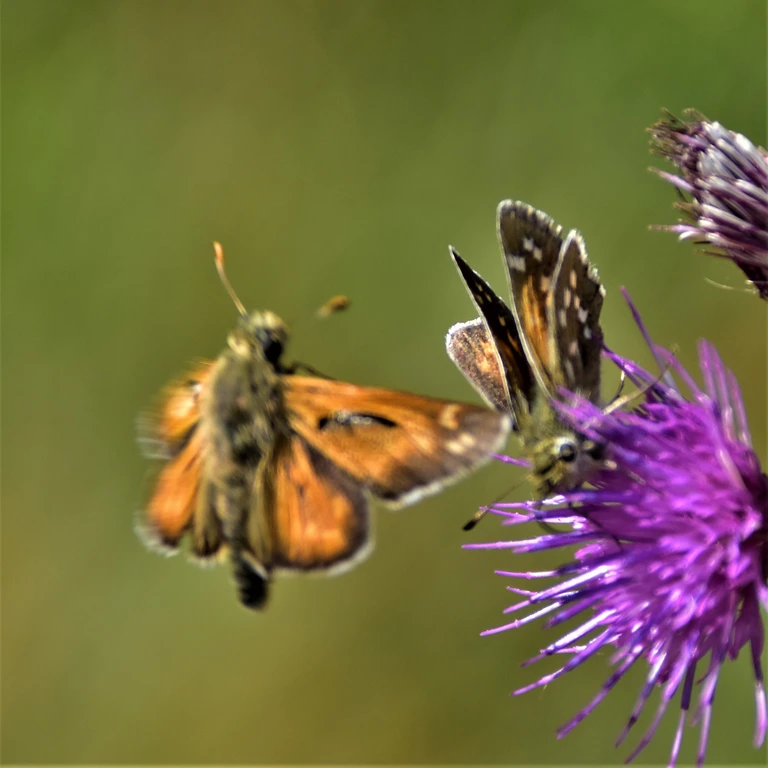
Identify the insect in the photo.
Hesperia comma
